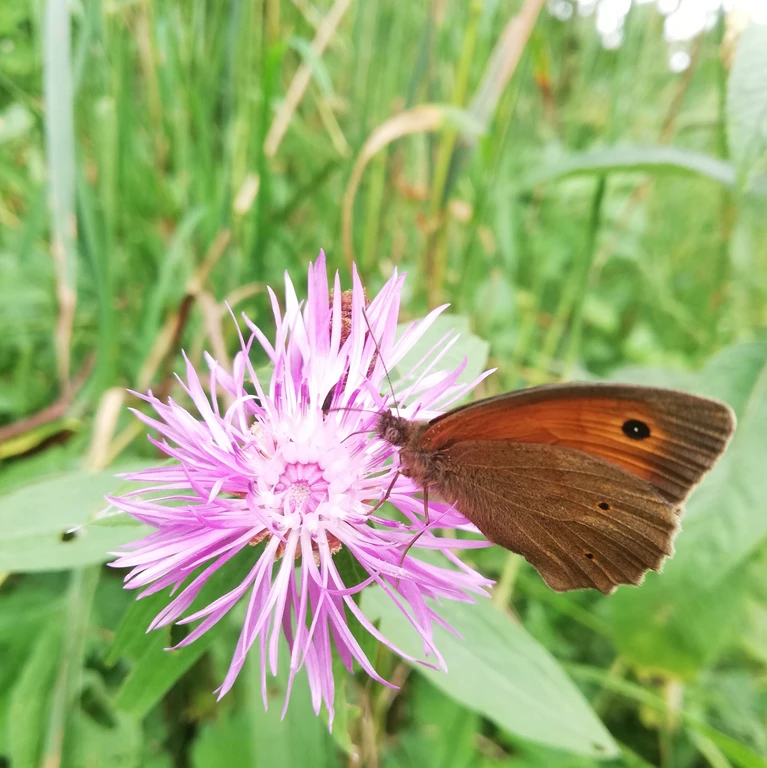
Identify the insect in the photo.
Maniola jurtina
